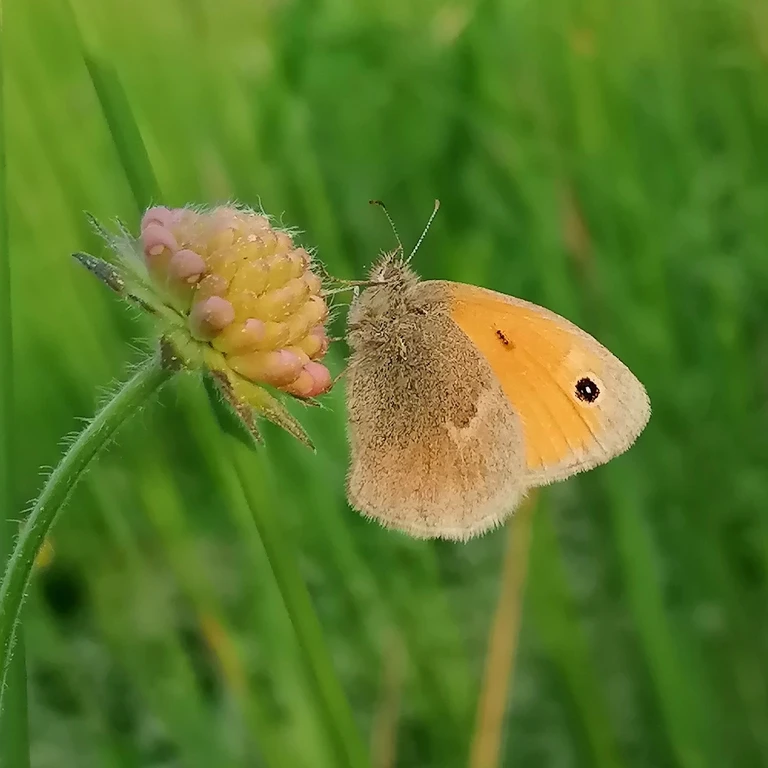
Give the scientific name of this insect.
Coenonympha pamphilus
